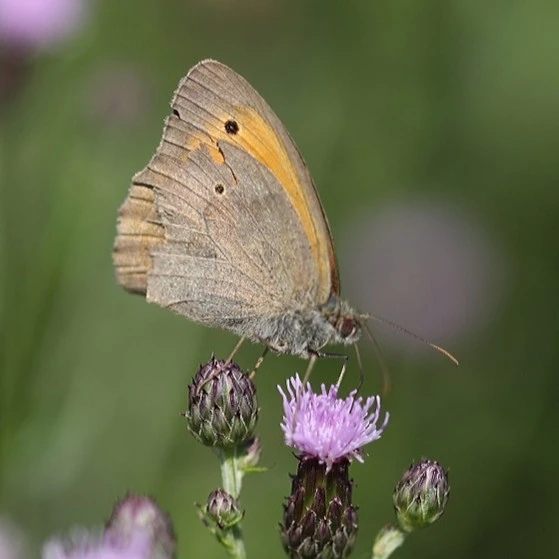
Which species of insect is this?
Maniola jurtina
